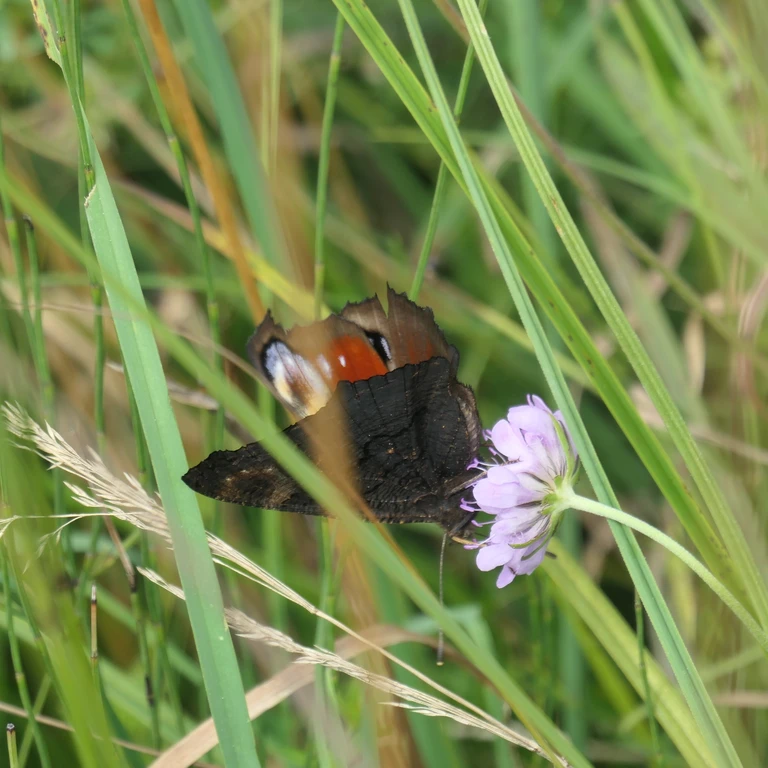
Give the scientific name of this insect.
Aglais io
